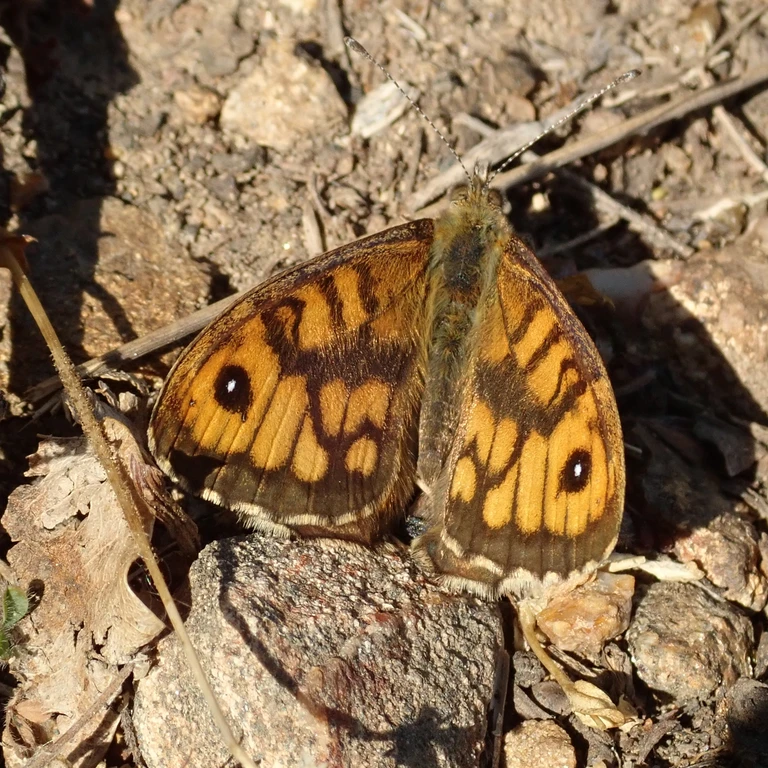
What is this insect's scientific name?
Lasiommata megera (also Pararge megera)
